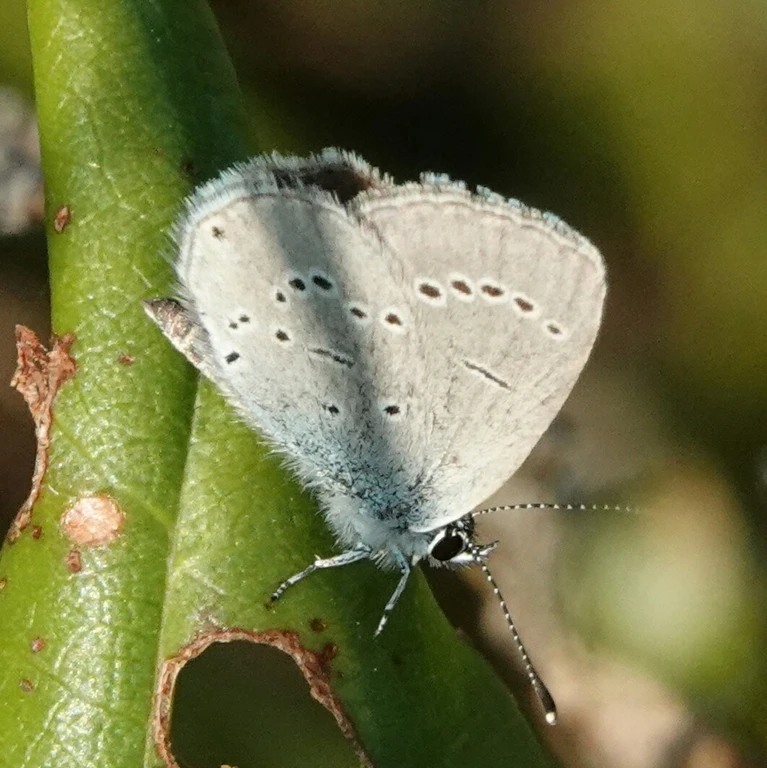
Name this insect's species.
Cupido minimus
